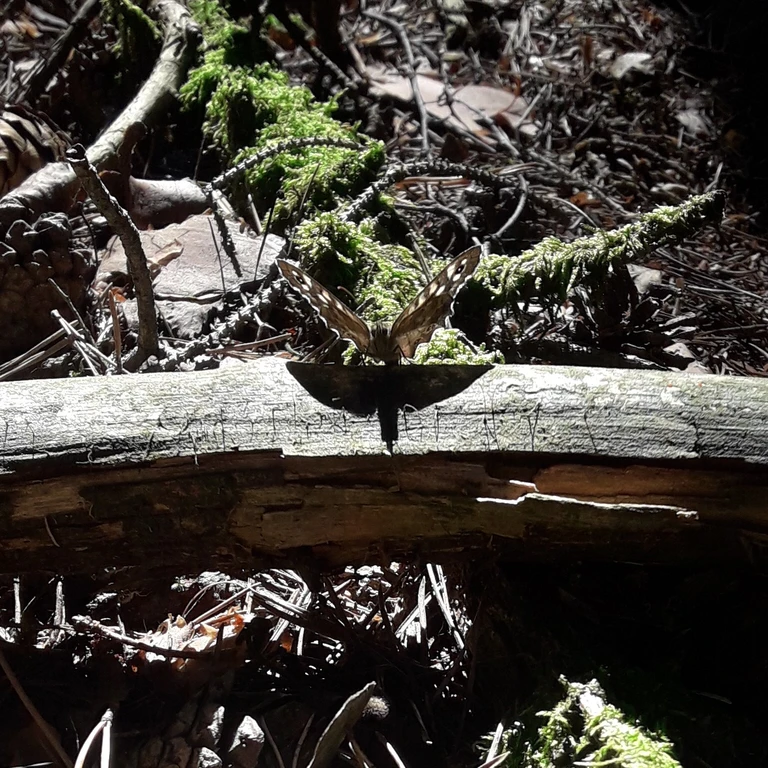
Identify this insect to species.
Pararge aegeria
